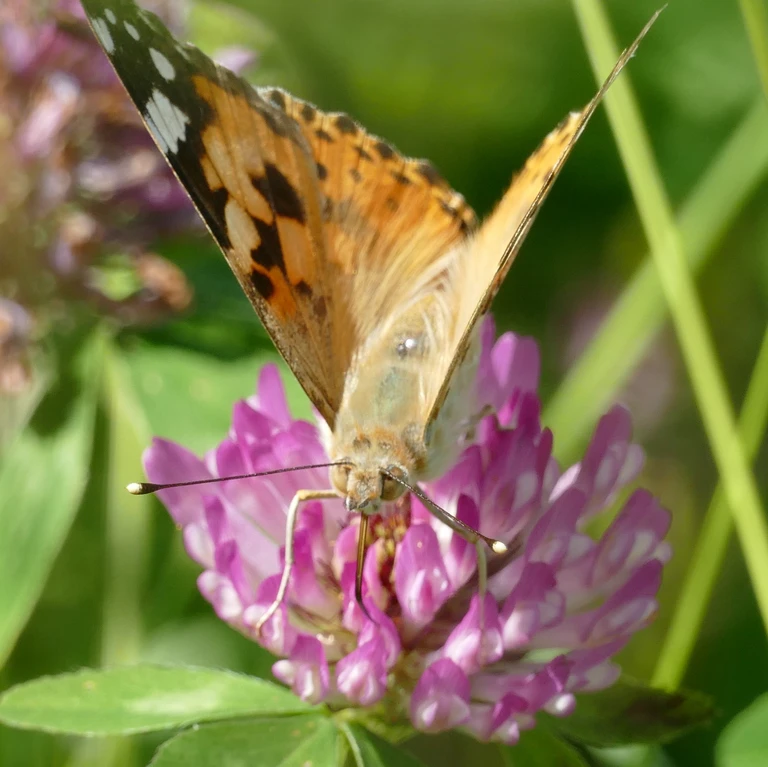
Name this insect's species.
Vanessa cardui
